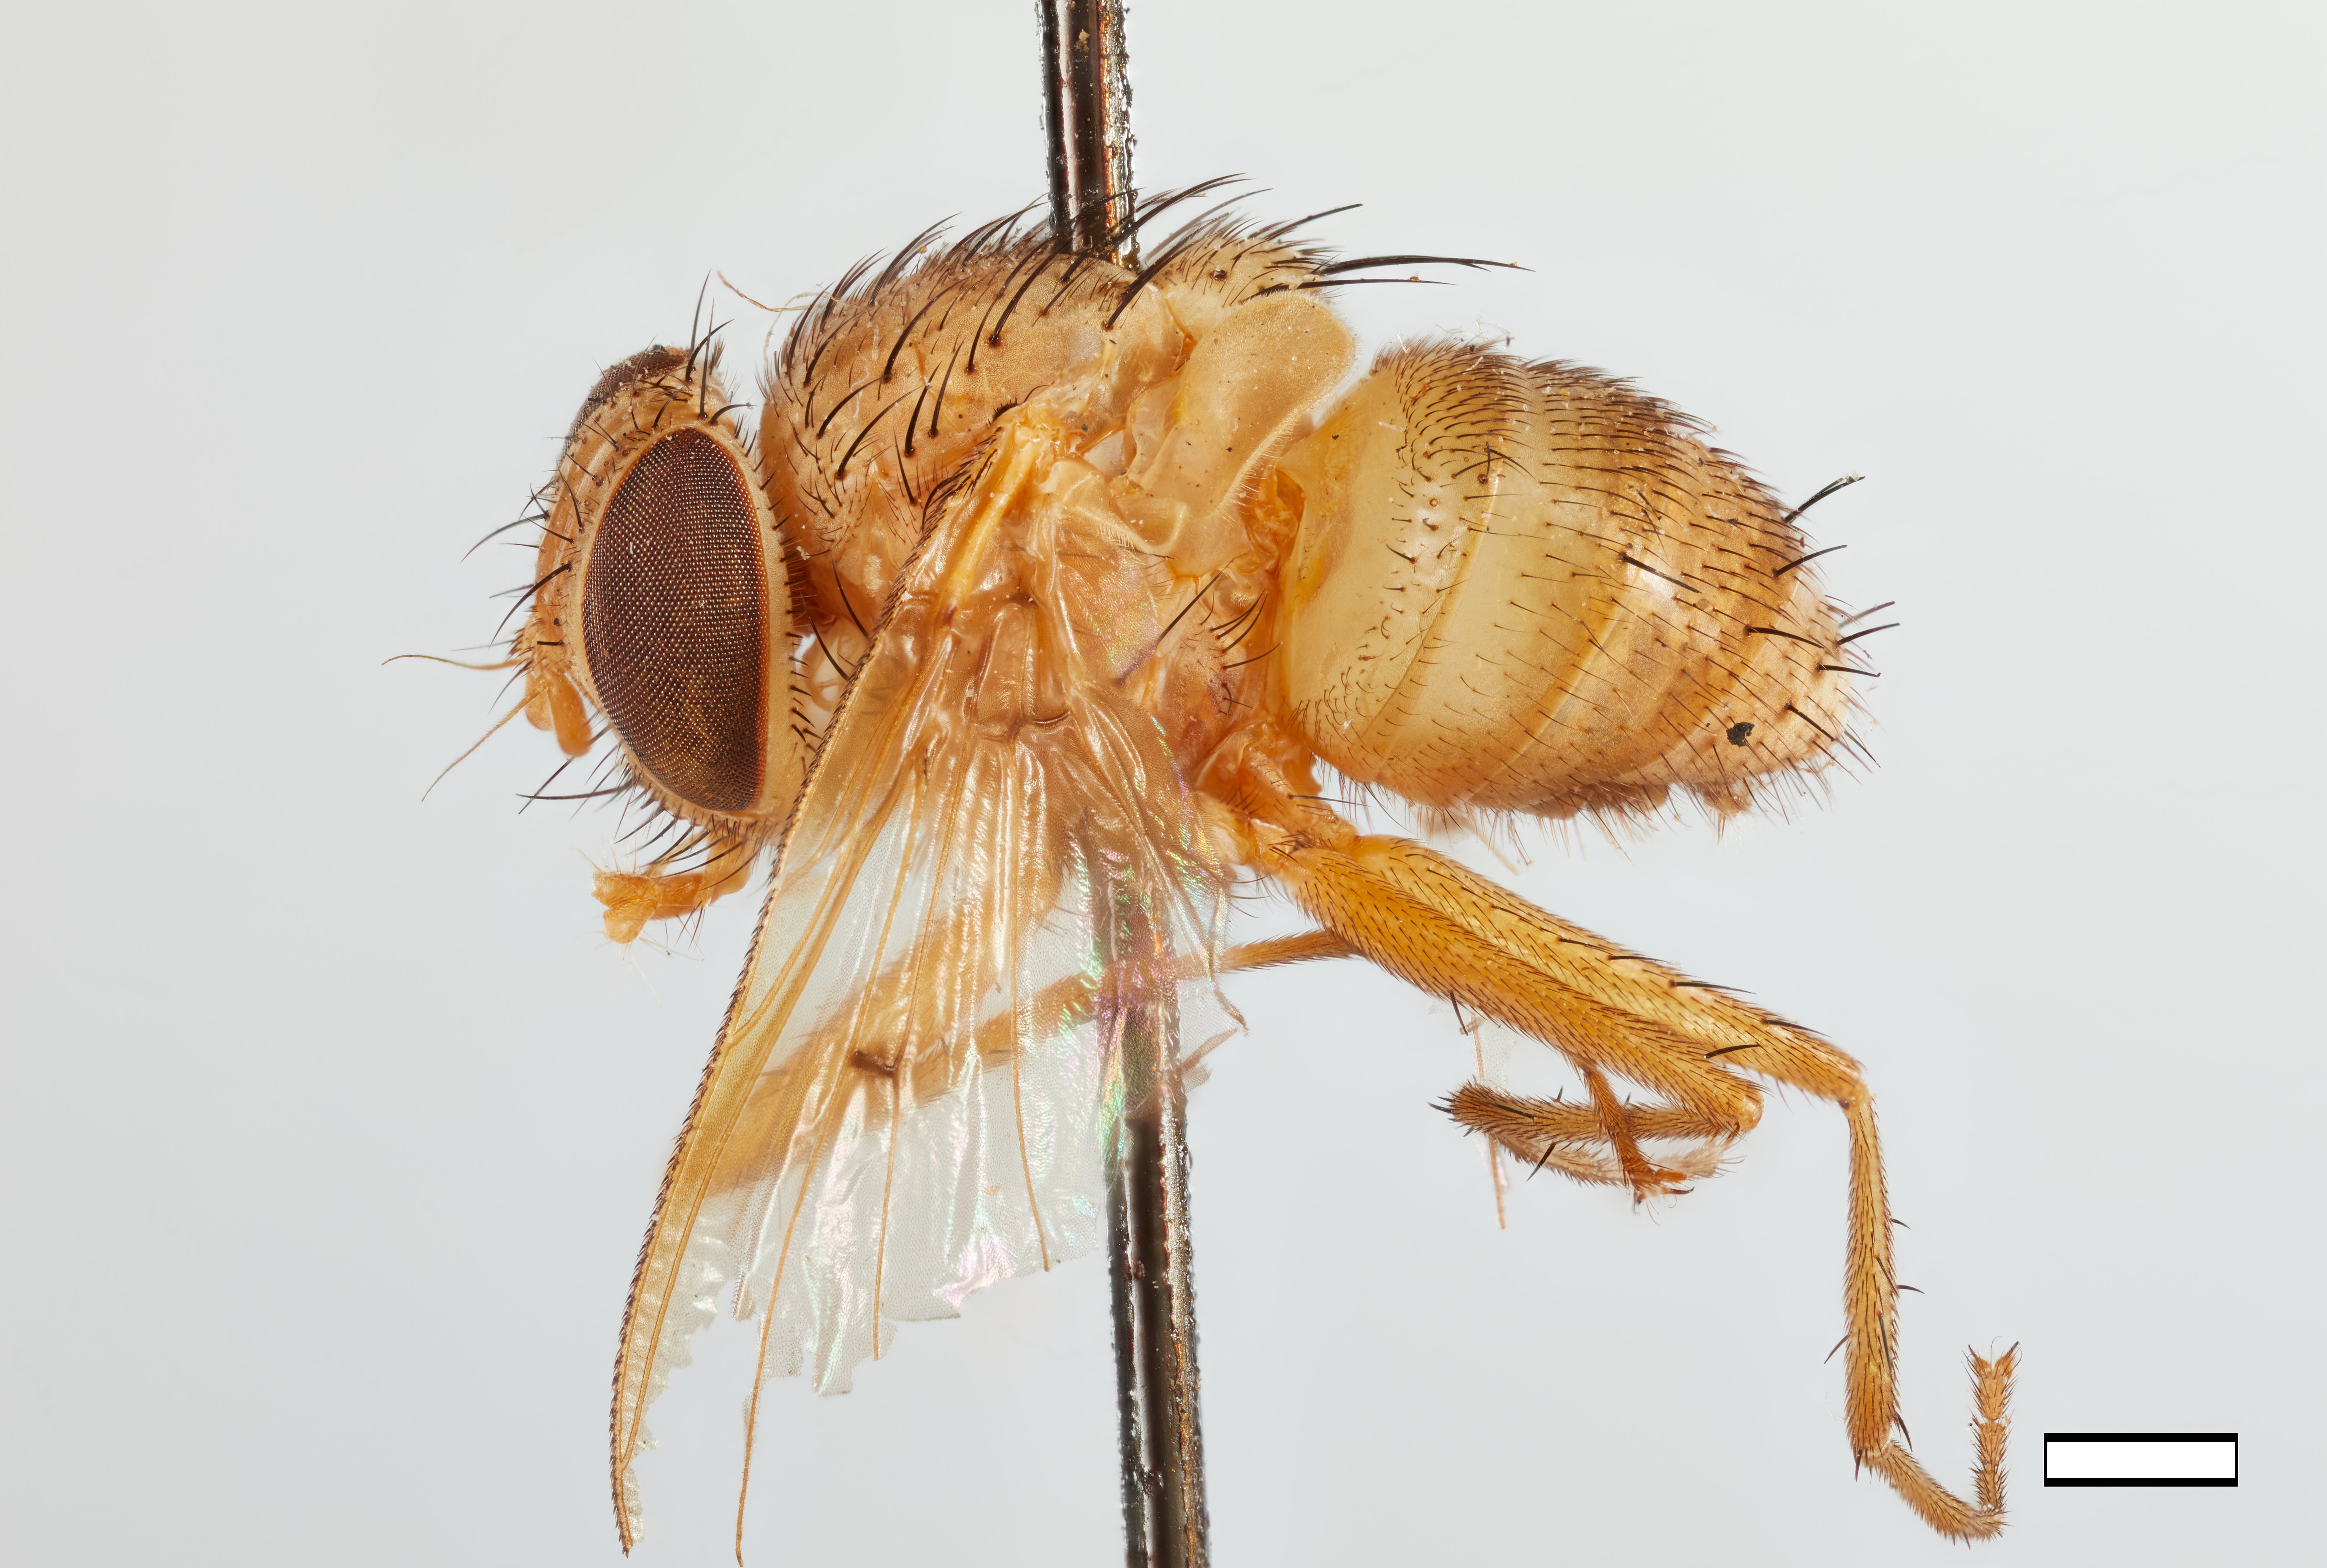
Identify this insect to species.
Ormia dominicana
